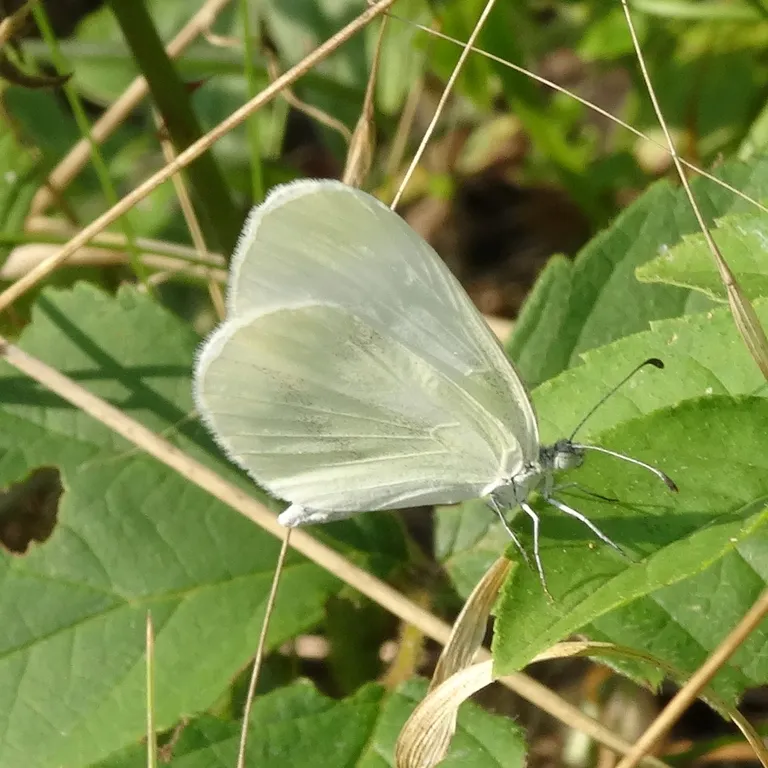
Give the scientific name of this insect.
Leptidea sinapis/juvernica
